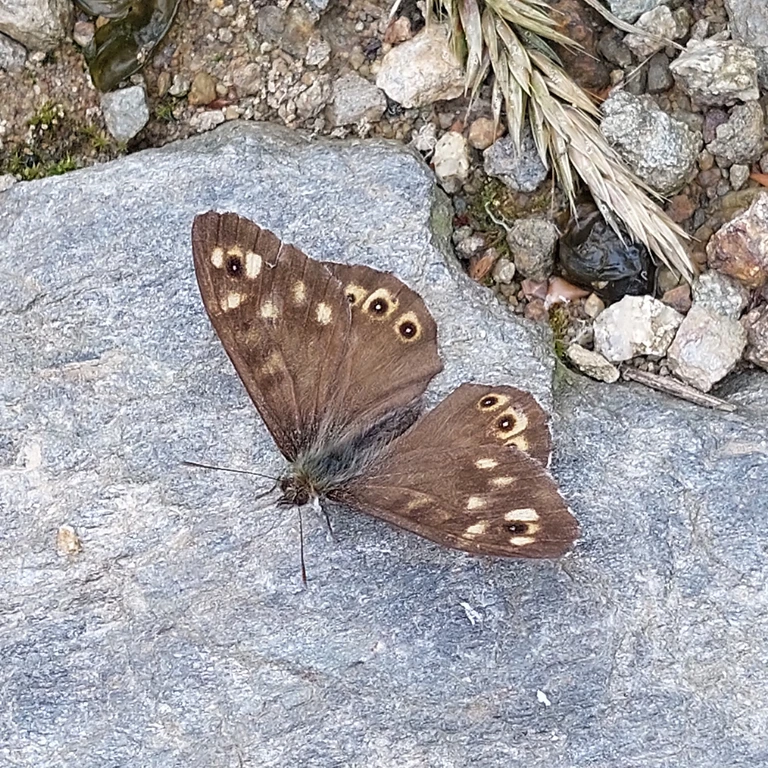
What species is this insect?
Pararge aegeria
